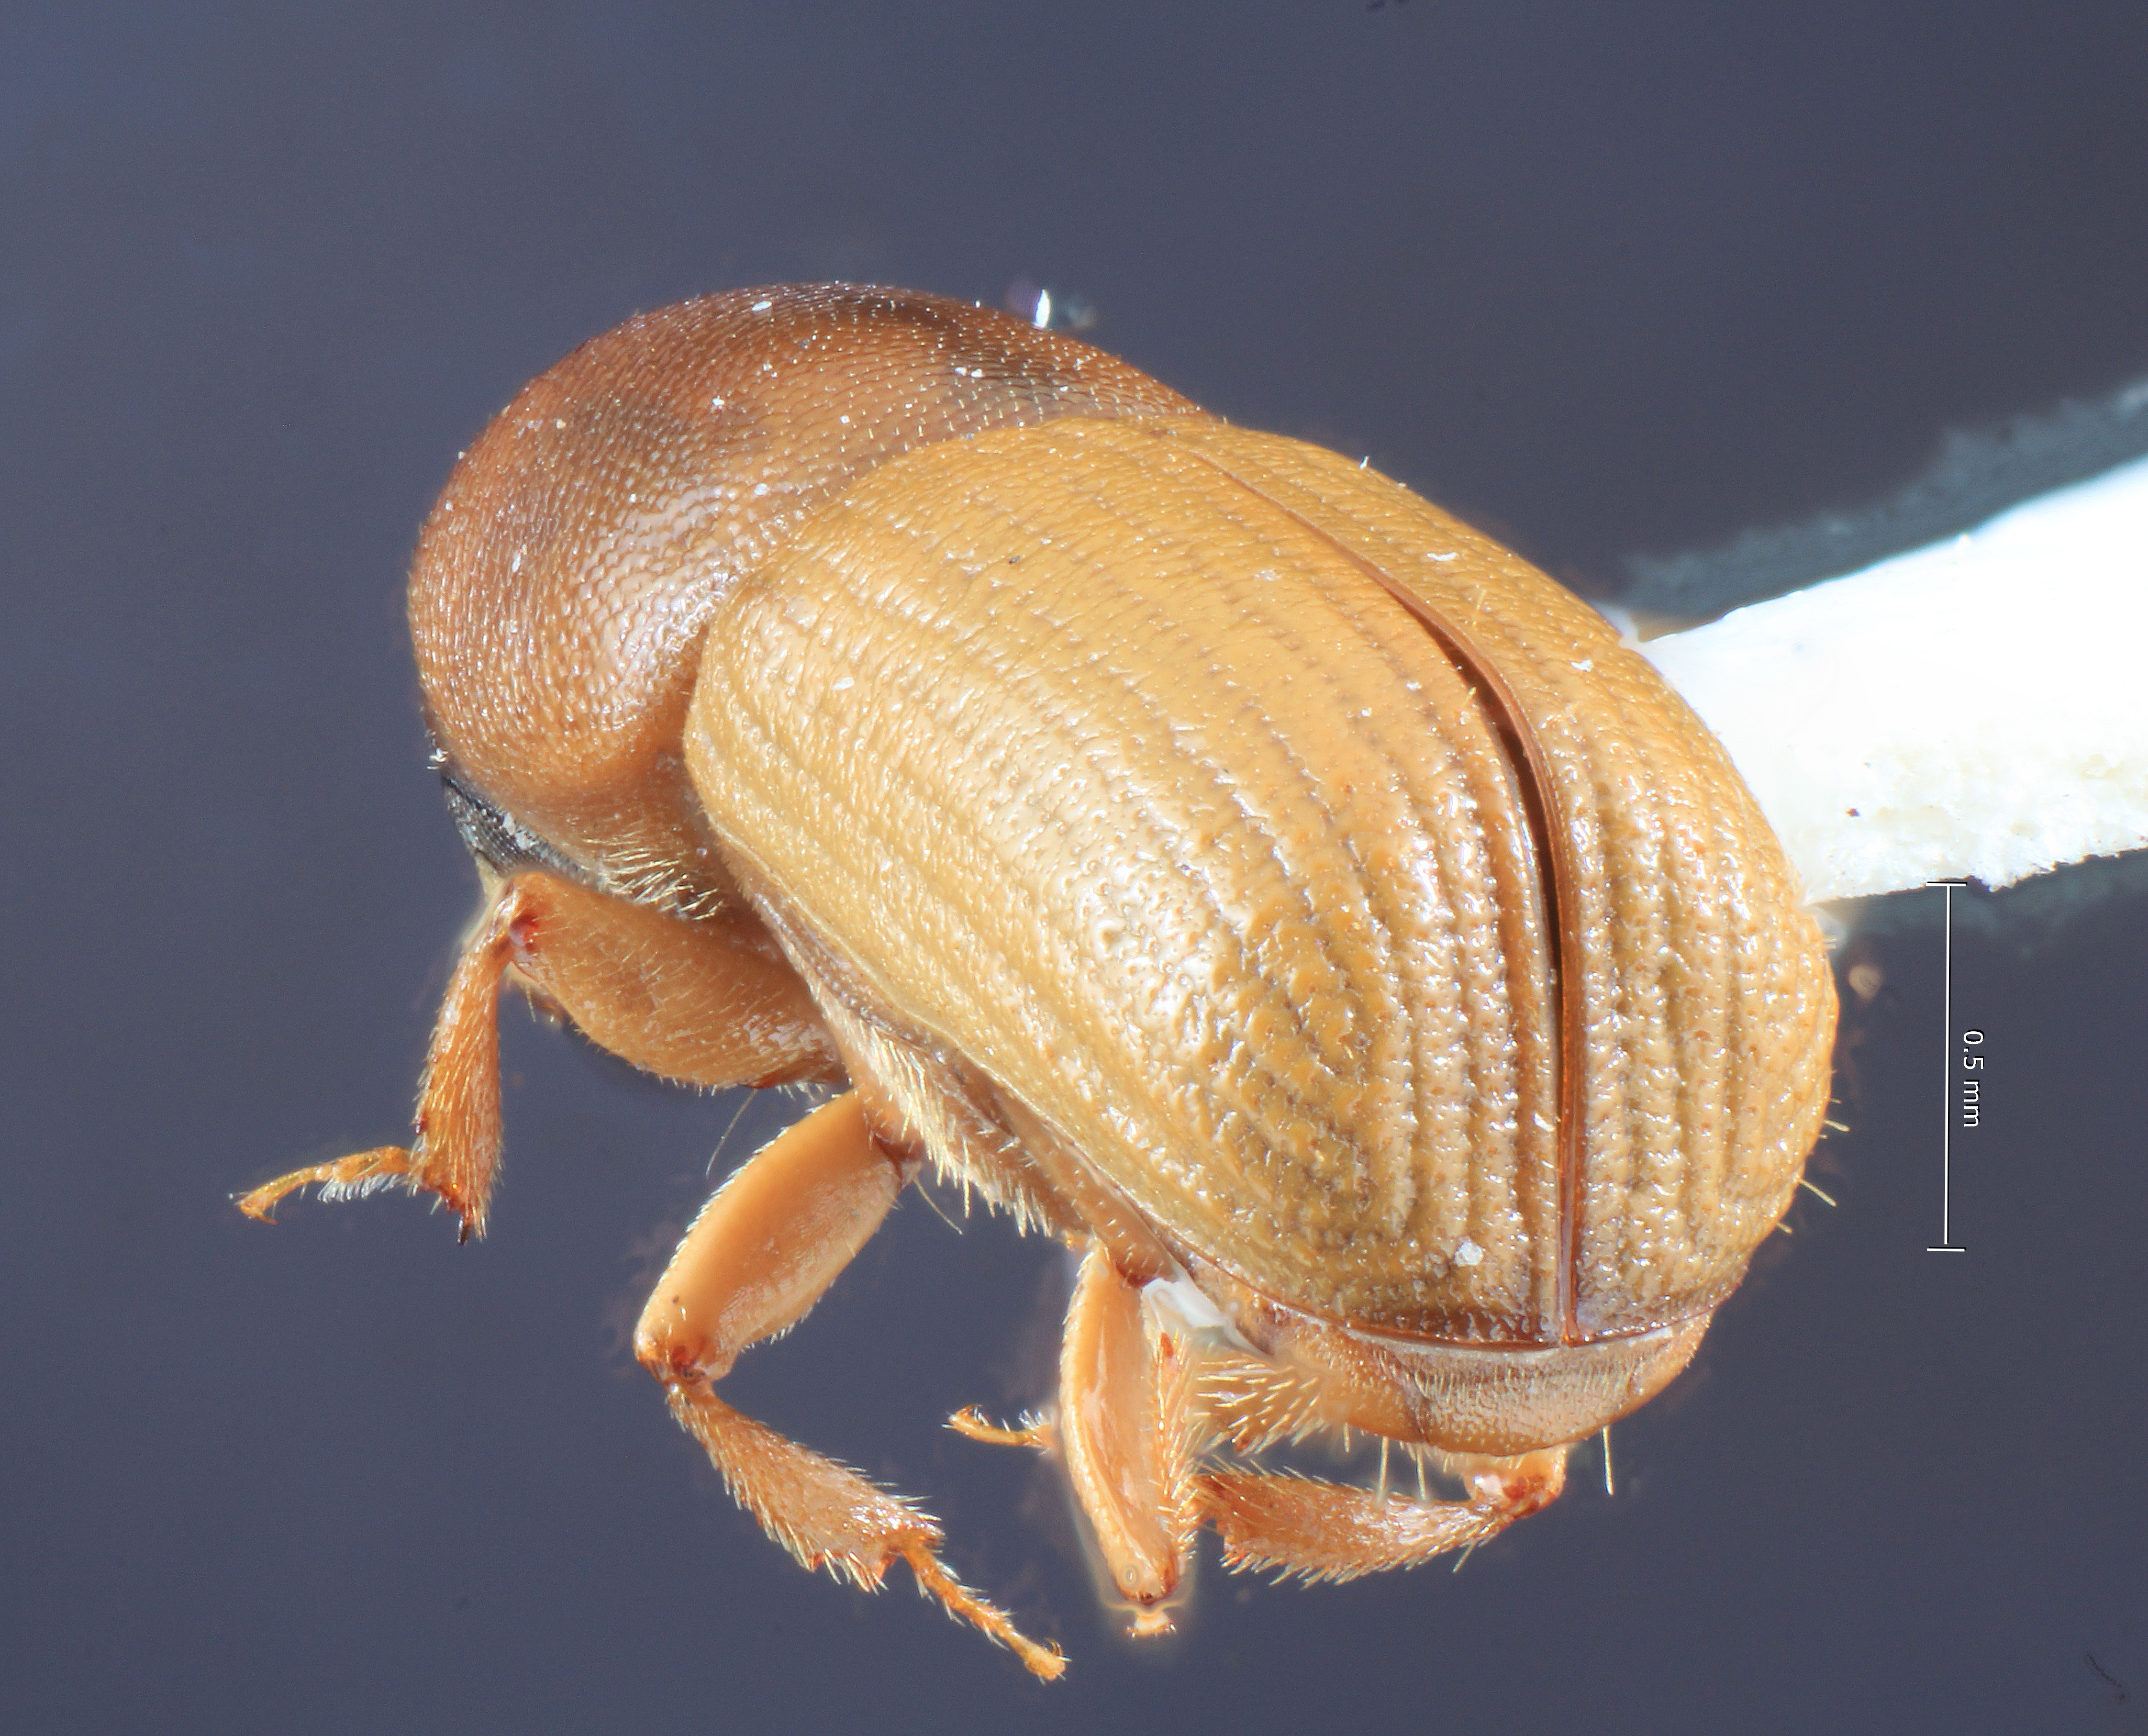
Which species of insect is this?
Dendroterus defectus
